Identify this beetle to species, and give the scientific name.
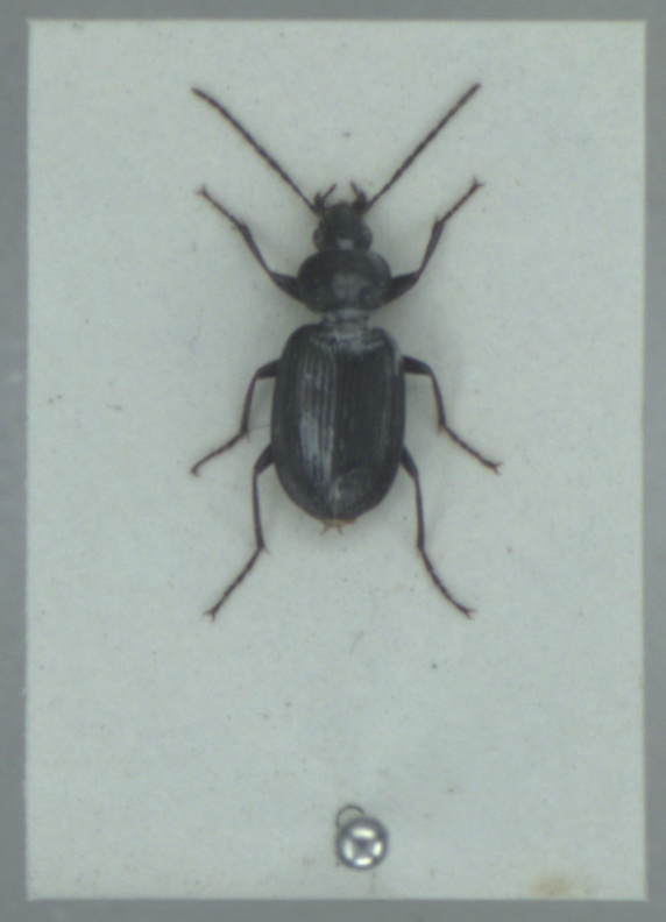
Agonum emarginatum
